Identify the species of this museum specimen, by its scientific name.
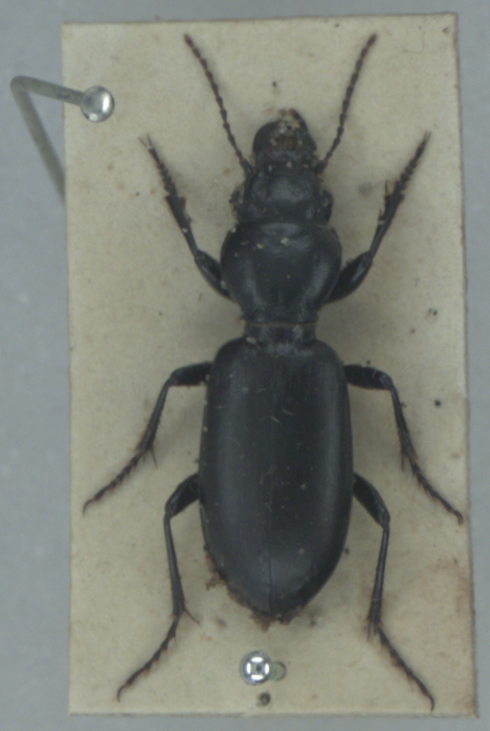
Broscus cephalotes
